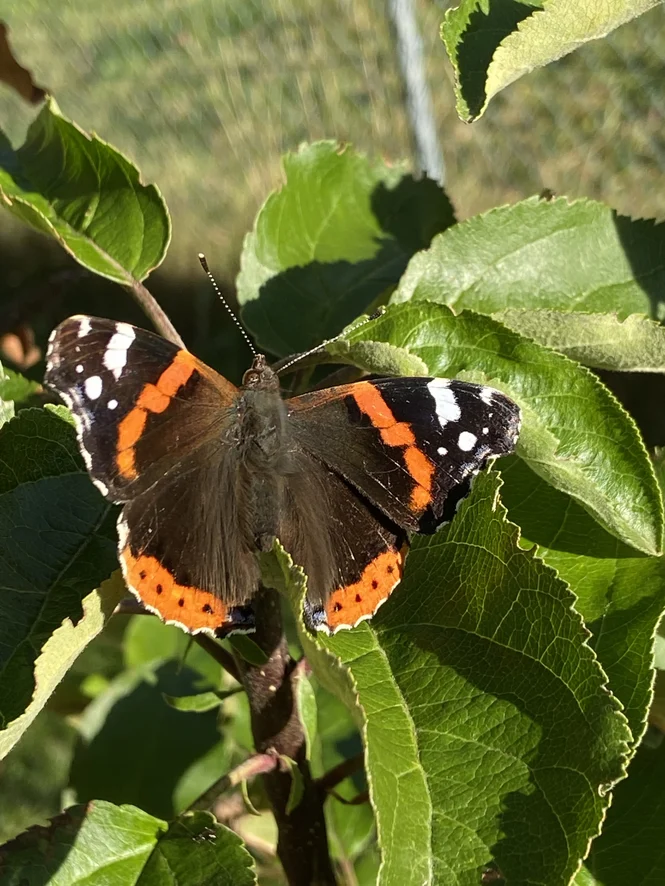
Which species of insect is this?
Vanessa atalanta
